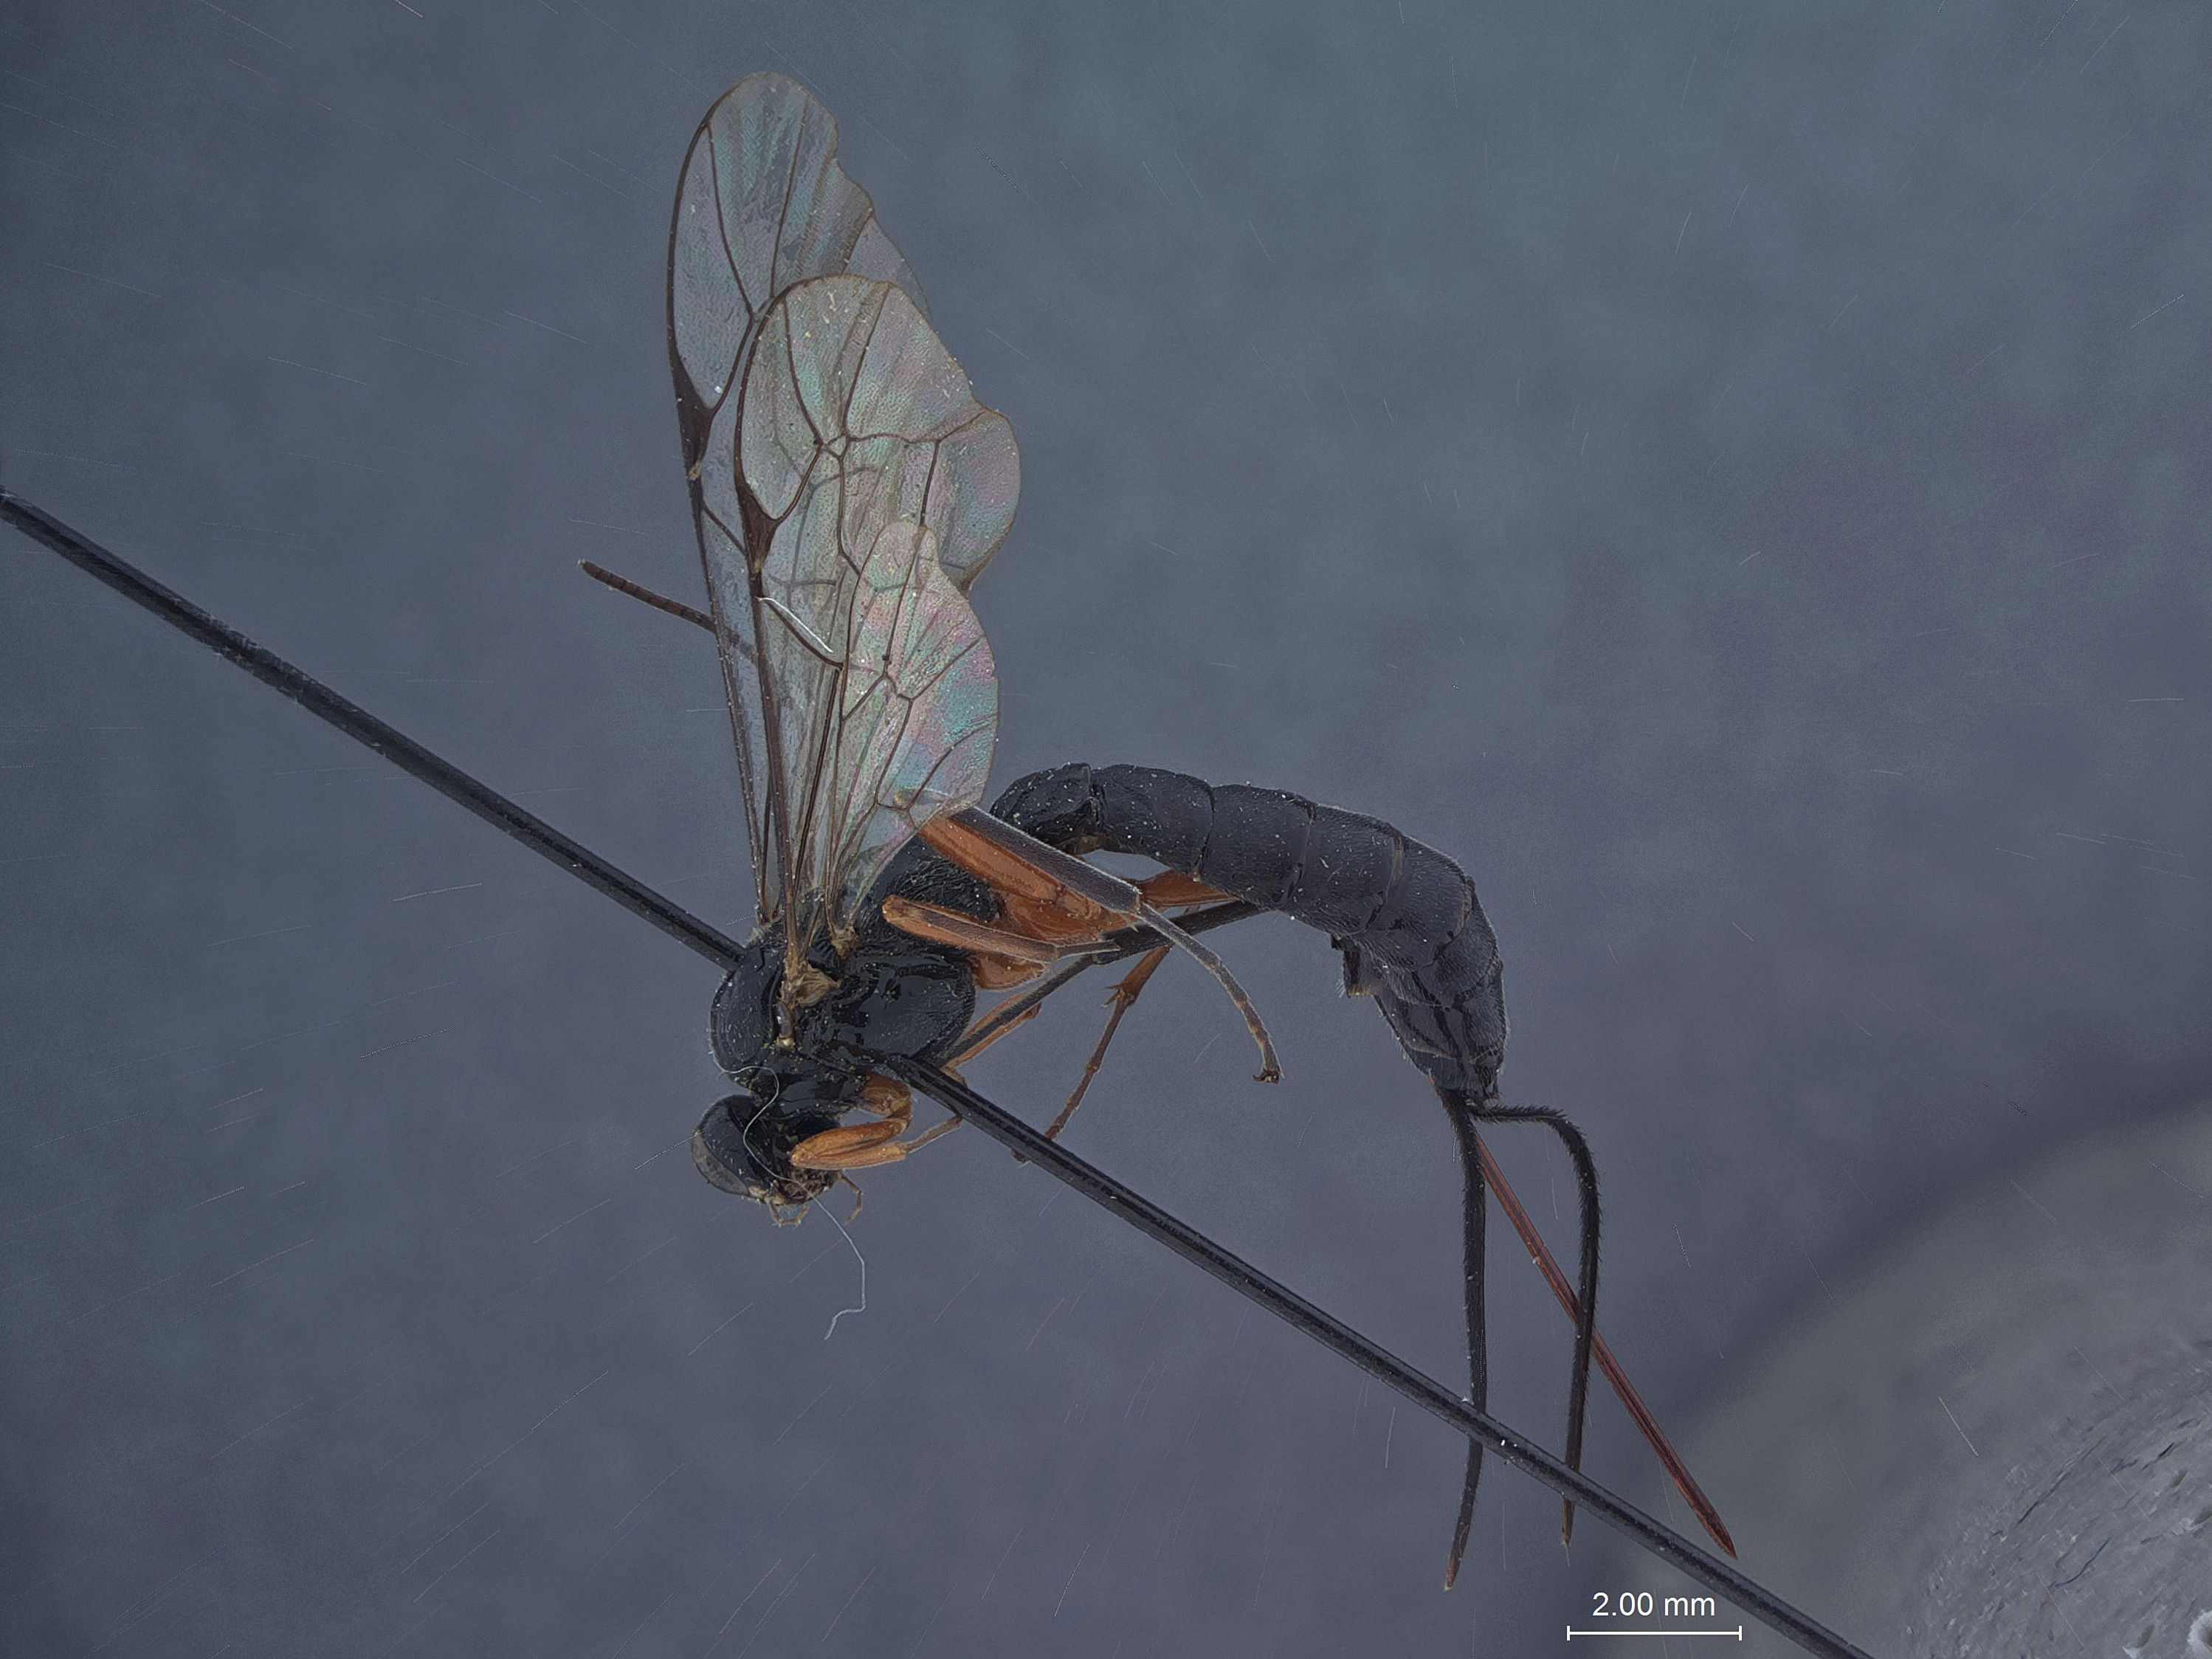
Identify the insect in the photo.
Delomerista borealis
